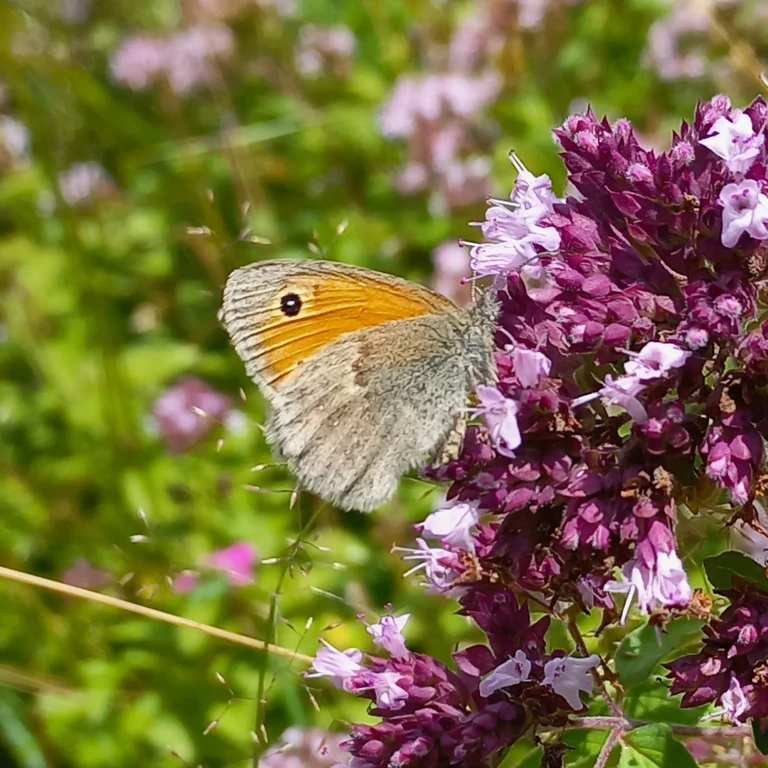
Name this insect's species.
Coenonympha pamphilus
